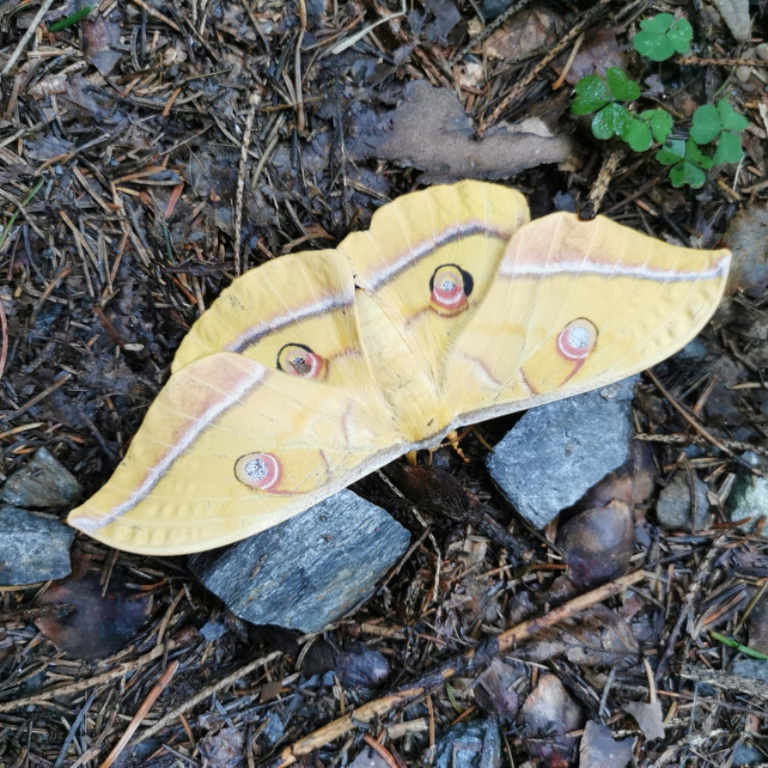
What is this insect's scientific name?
Antheraea yamamai
